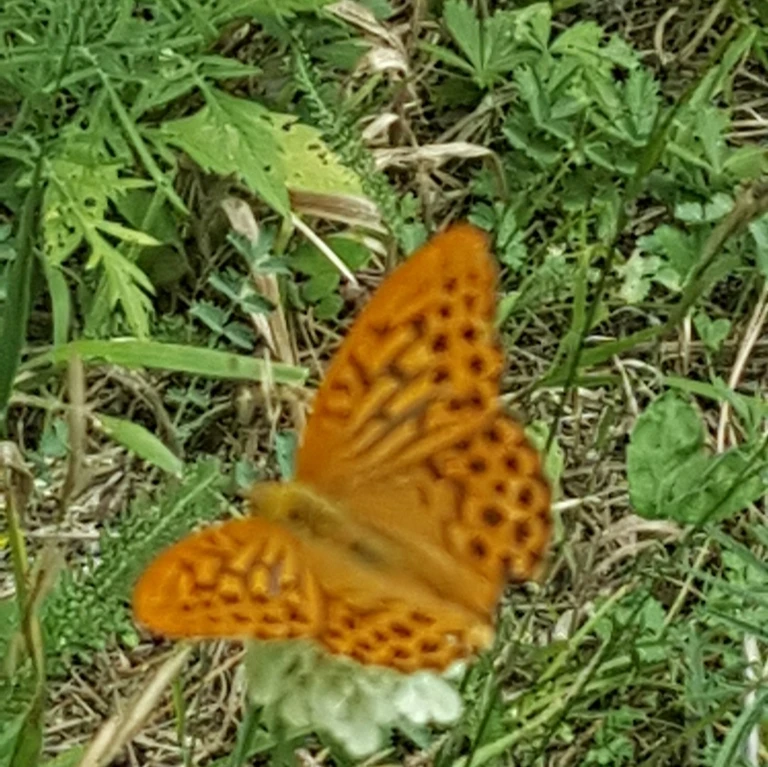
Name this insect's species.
Argynnis paphia
